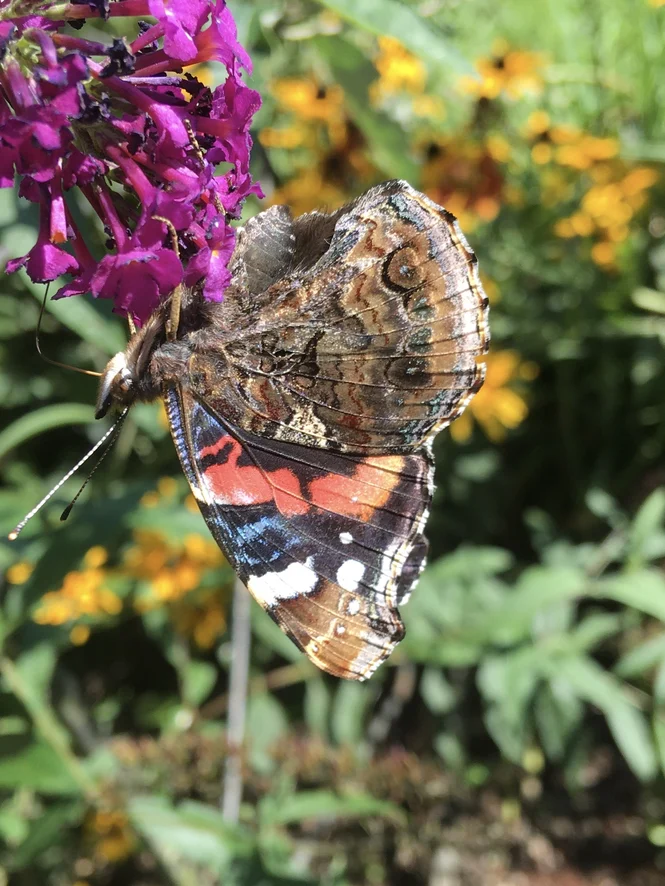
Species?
Vanessa atalanta
